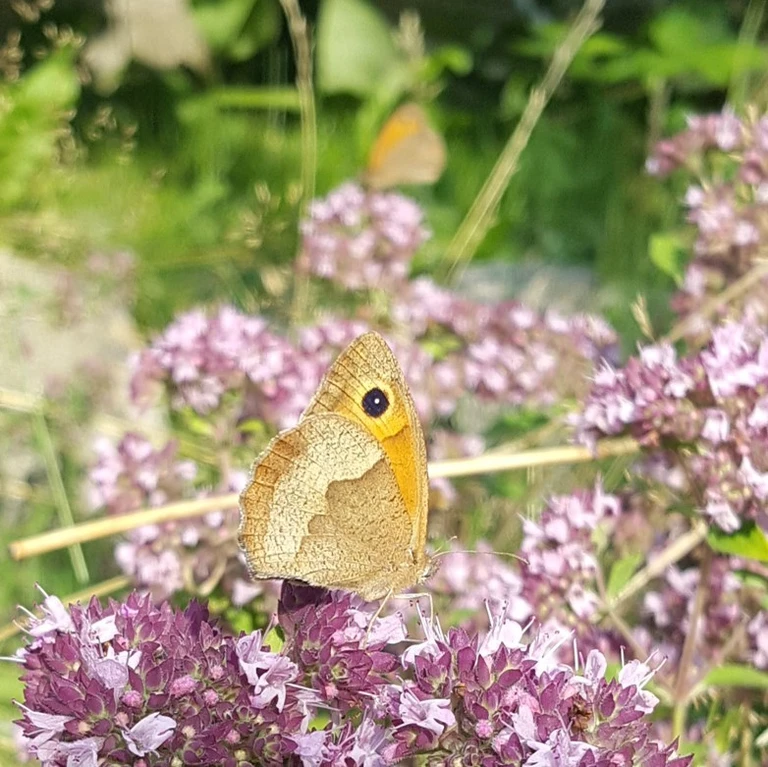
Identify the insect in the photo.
Maniola jurtina
